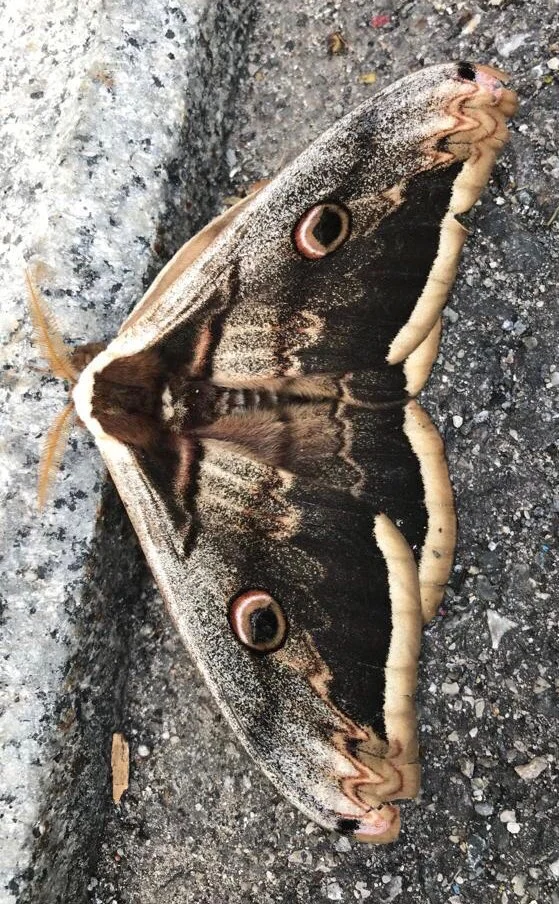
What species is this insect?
Saturnia pyri
